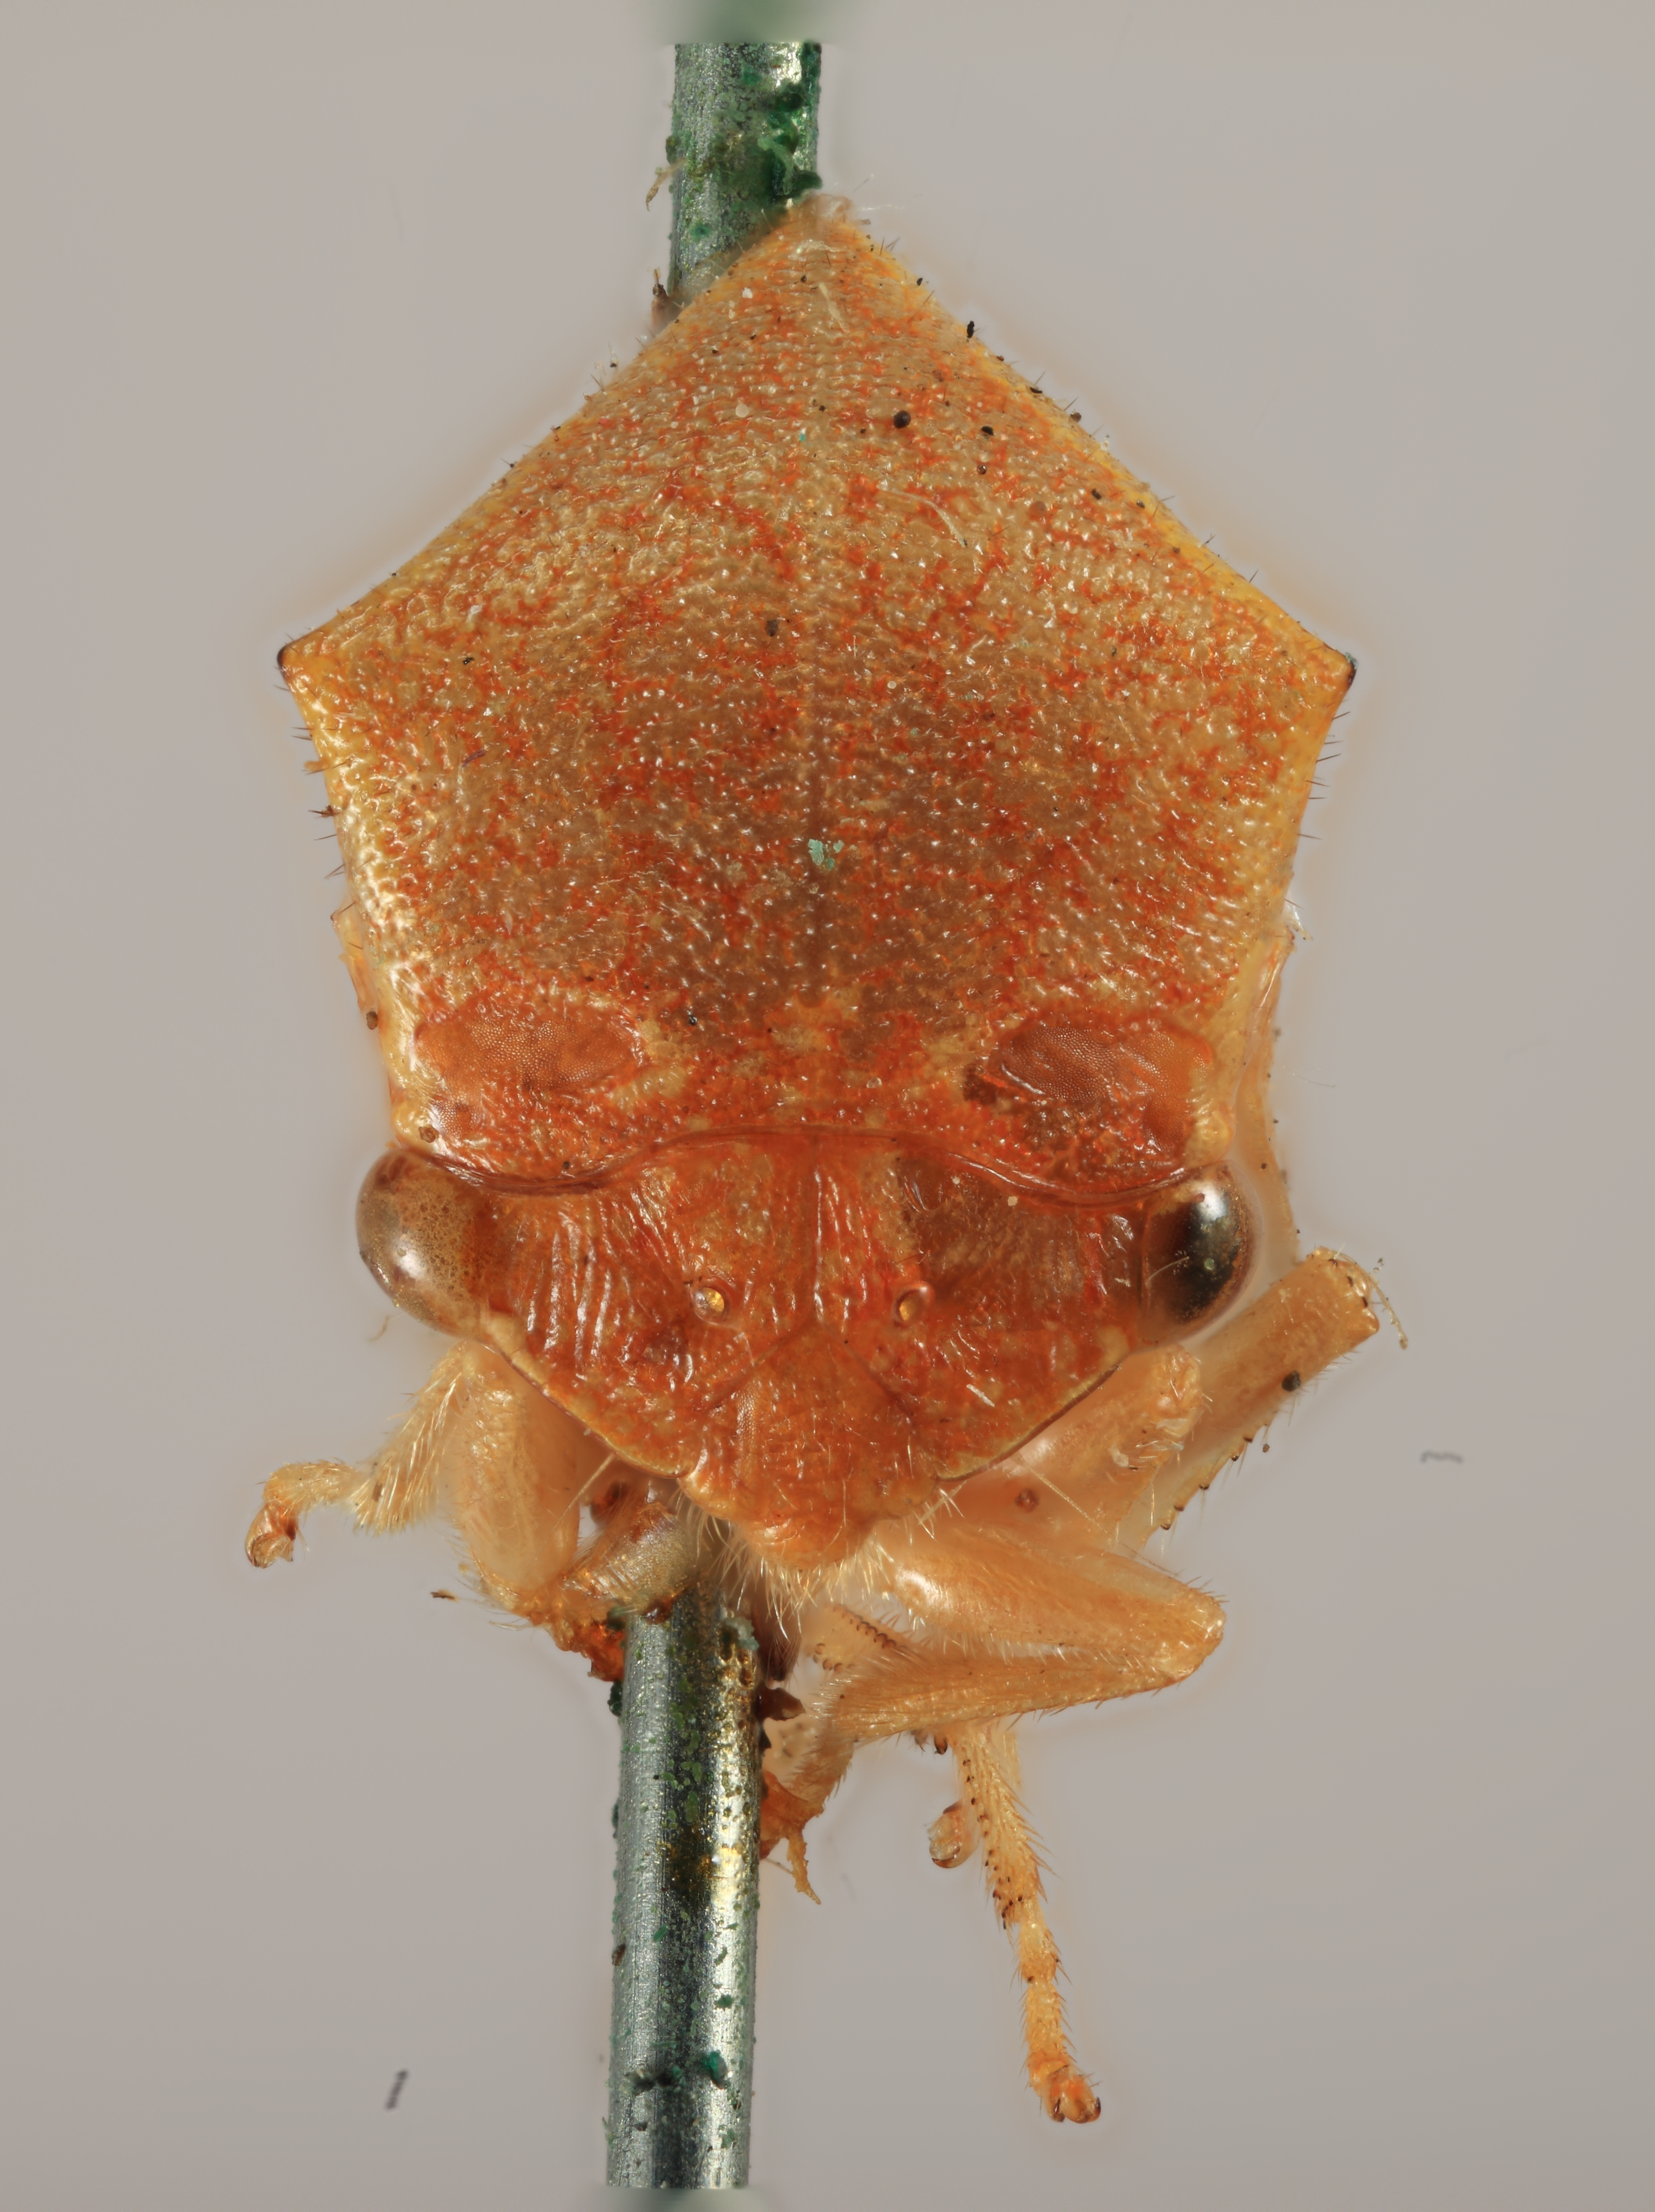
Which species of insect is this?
Stictocephala curvata
